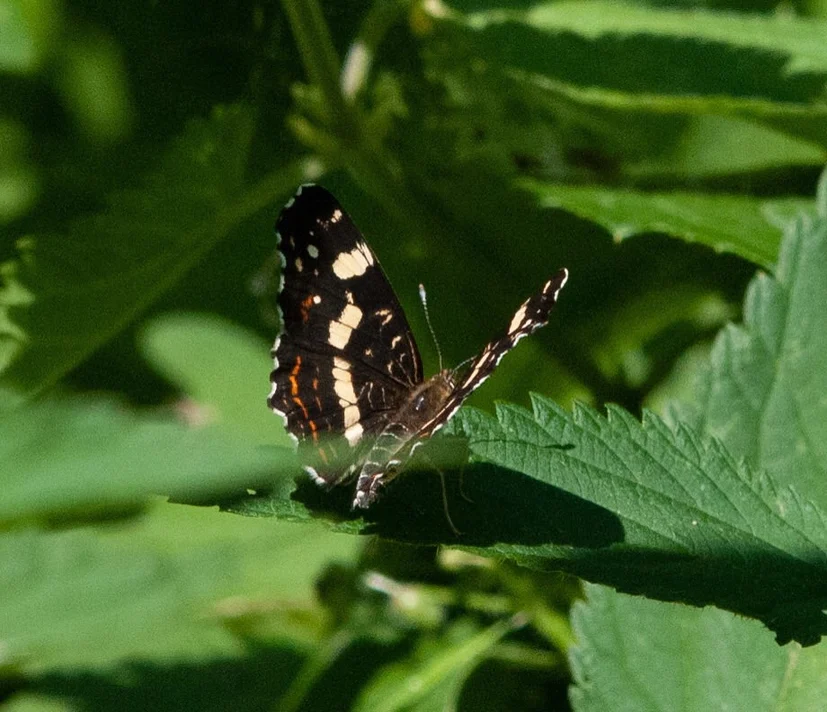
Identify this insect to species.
Araschnia levana
